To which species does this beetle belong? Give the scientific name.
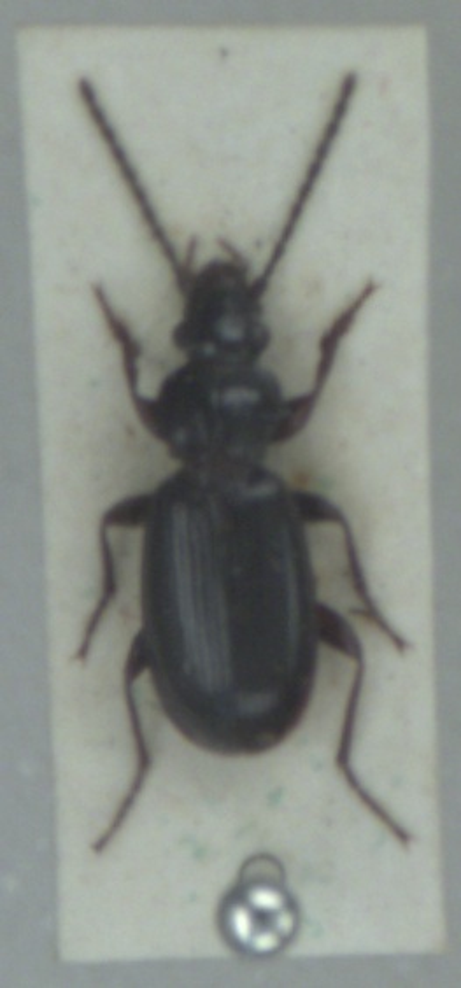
Patrobus assimilis
